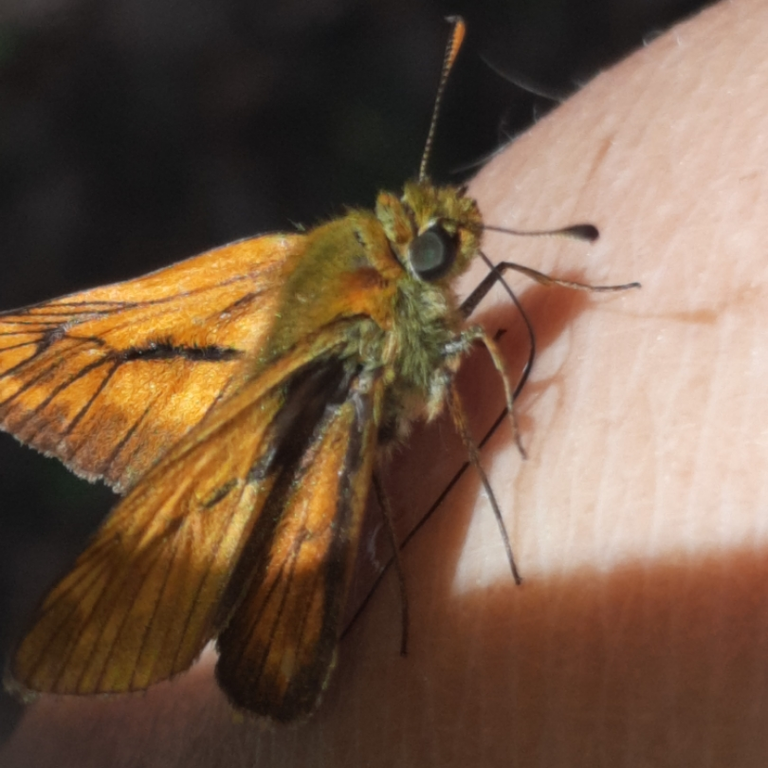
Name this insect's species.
Ochlodes sylvanus (also Ochlodes venata)
